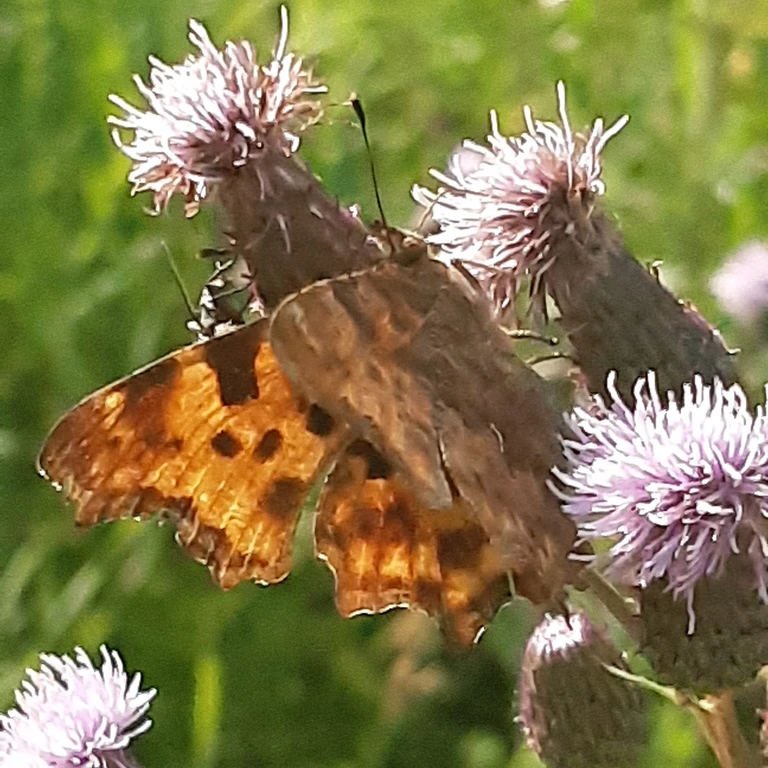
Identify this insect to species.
Polygonia c-album
